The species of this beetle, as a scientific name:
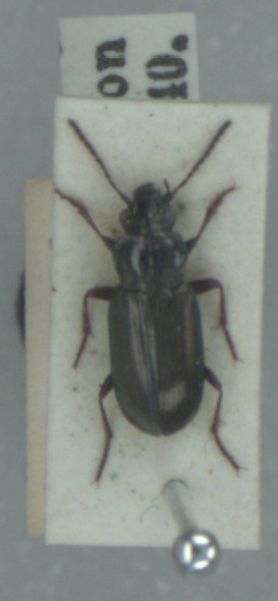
Pogonus littoralis
